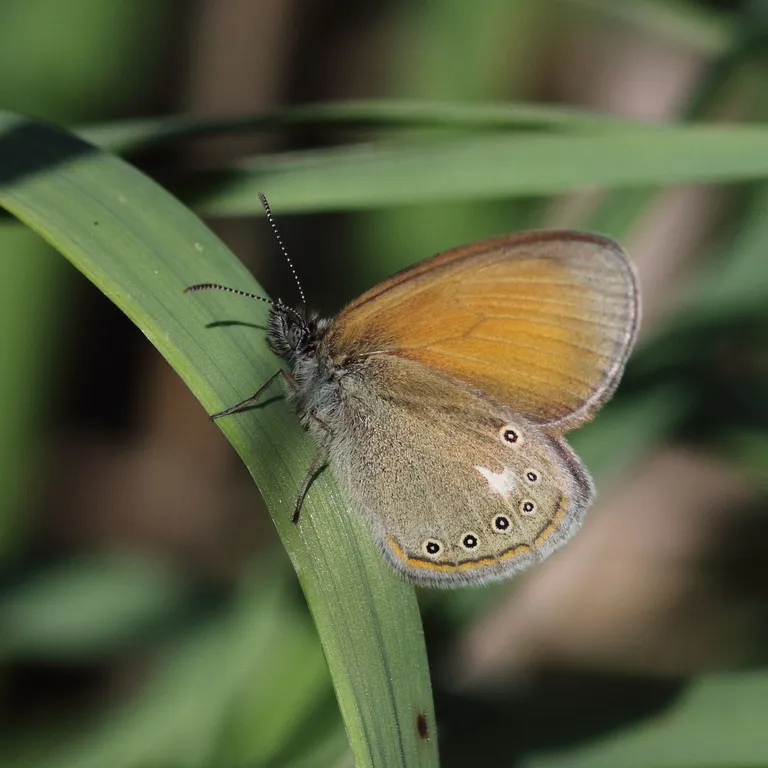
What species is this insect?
Coenonympha glycerion (also Coenonympha iphis)
